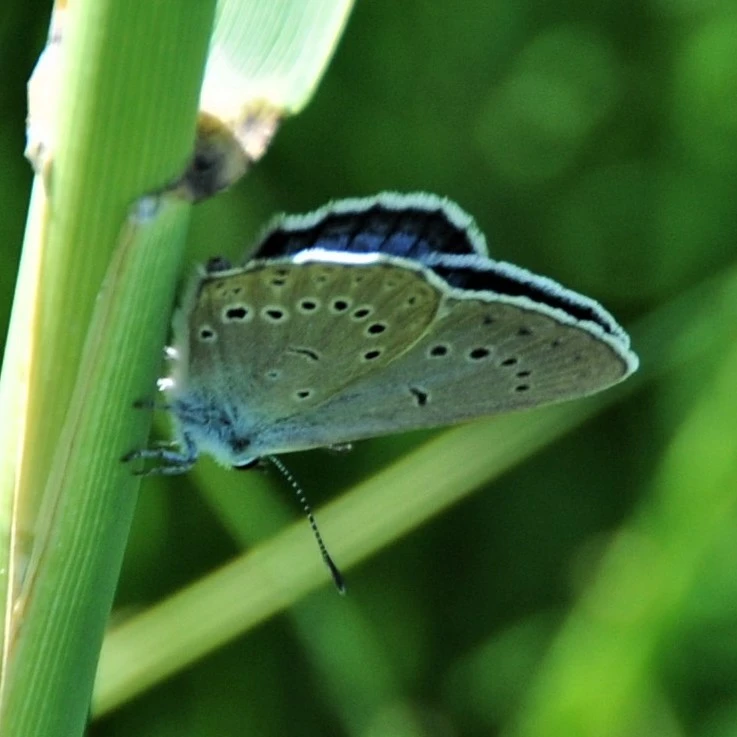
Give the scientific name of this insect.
Phengaris teleius
